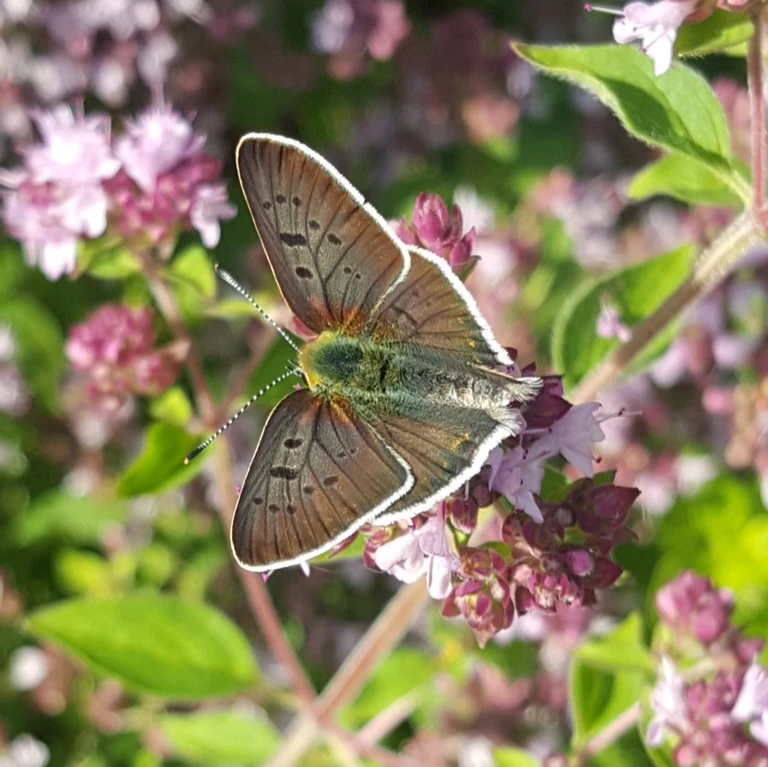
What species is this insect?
Lycaena tityrus (also Loweia tityrus)
